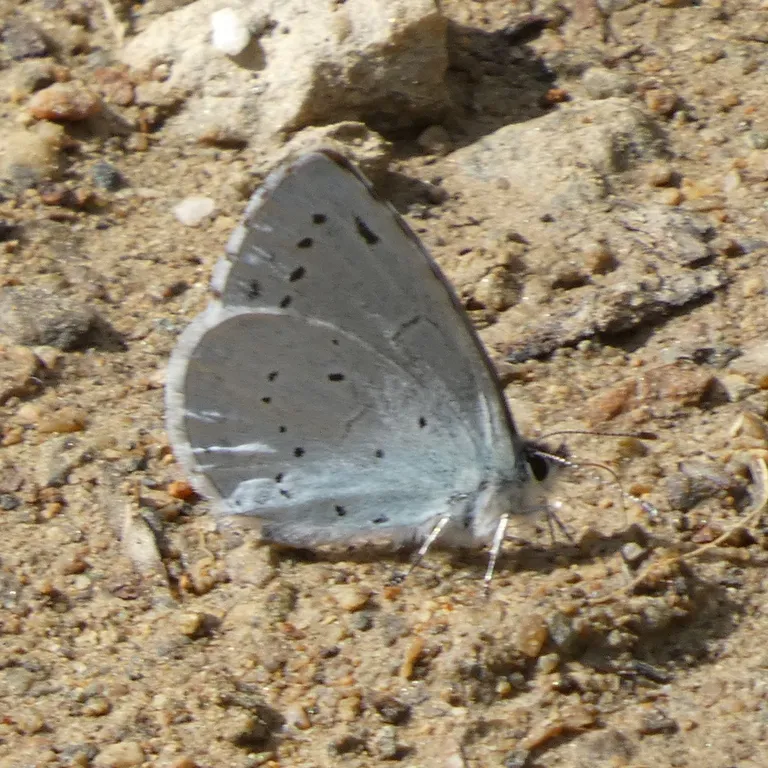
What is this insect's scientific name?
Celastrina argiolus
